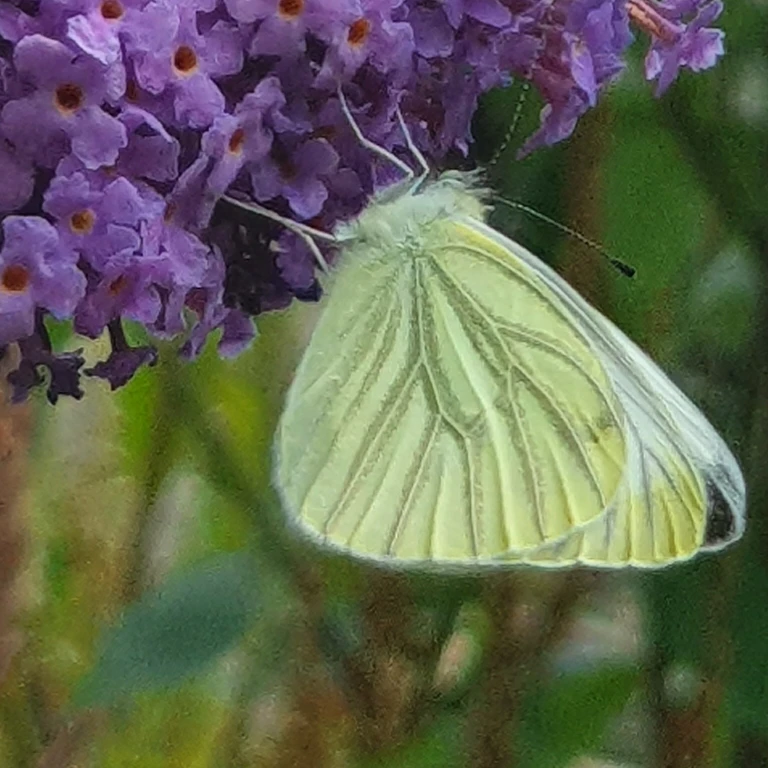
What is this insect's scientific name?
Pieris napi
